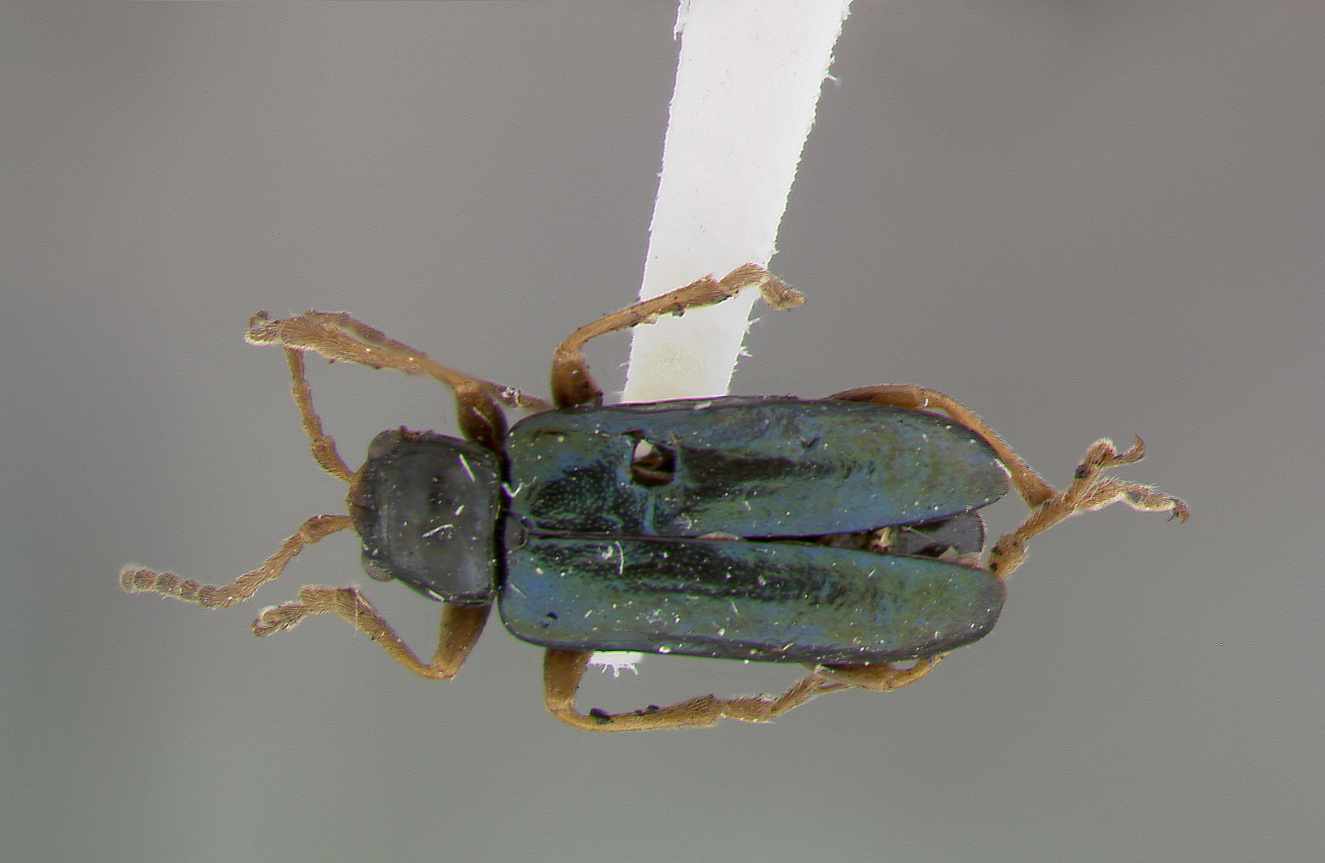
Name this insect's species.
Phyllobrotica leechi
